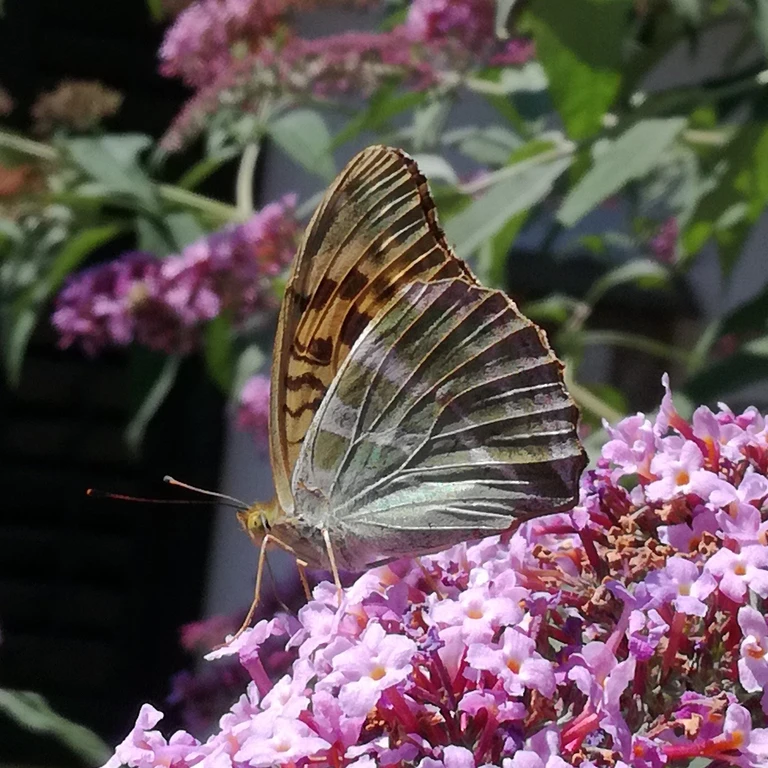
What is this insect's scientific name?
Argynnis paphia
